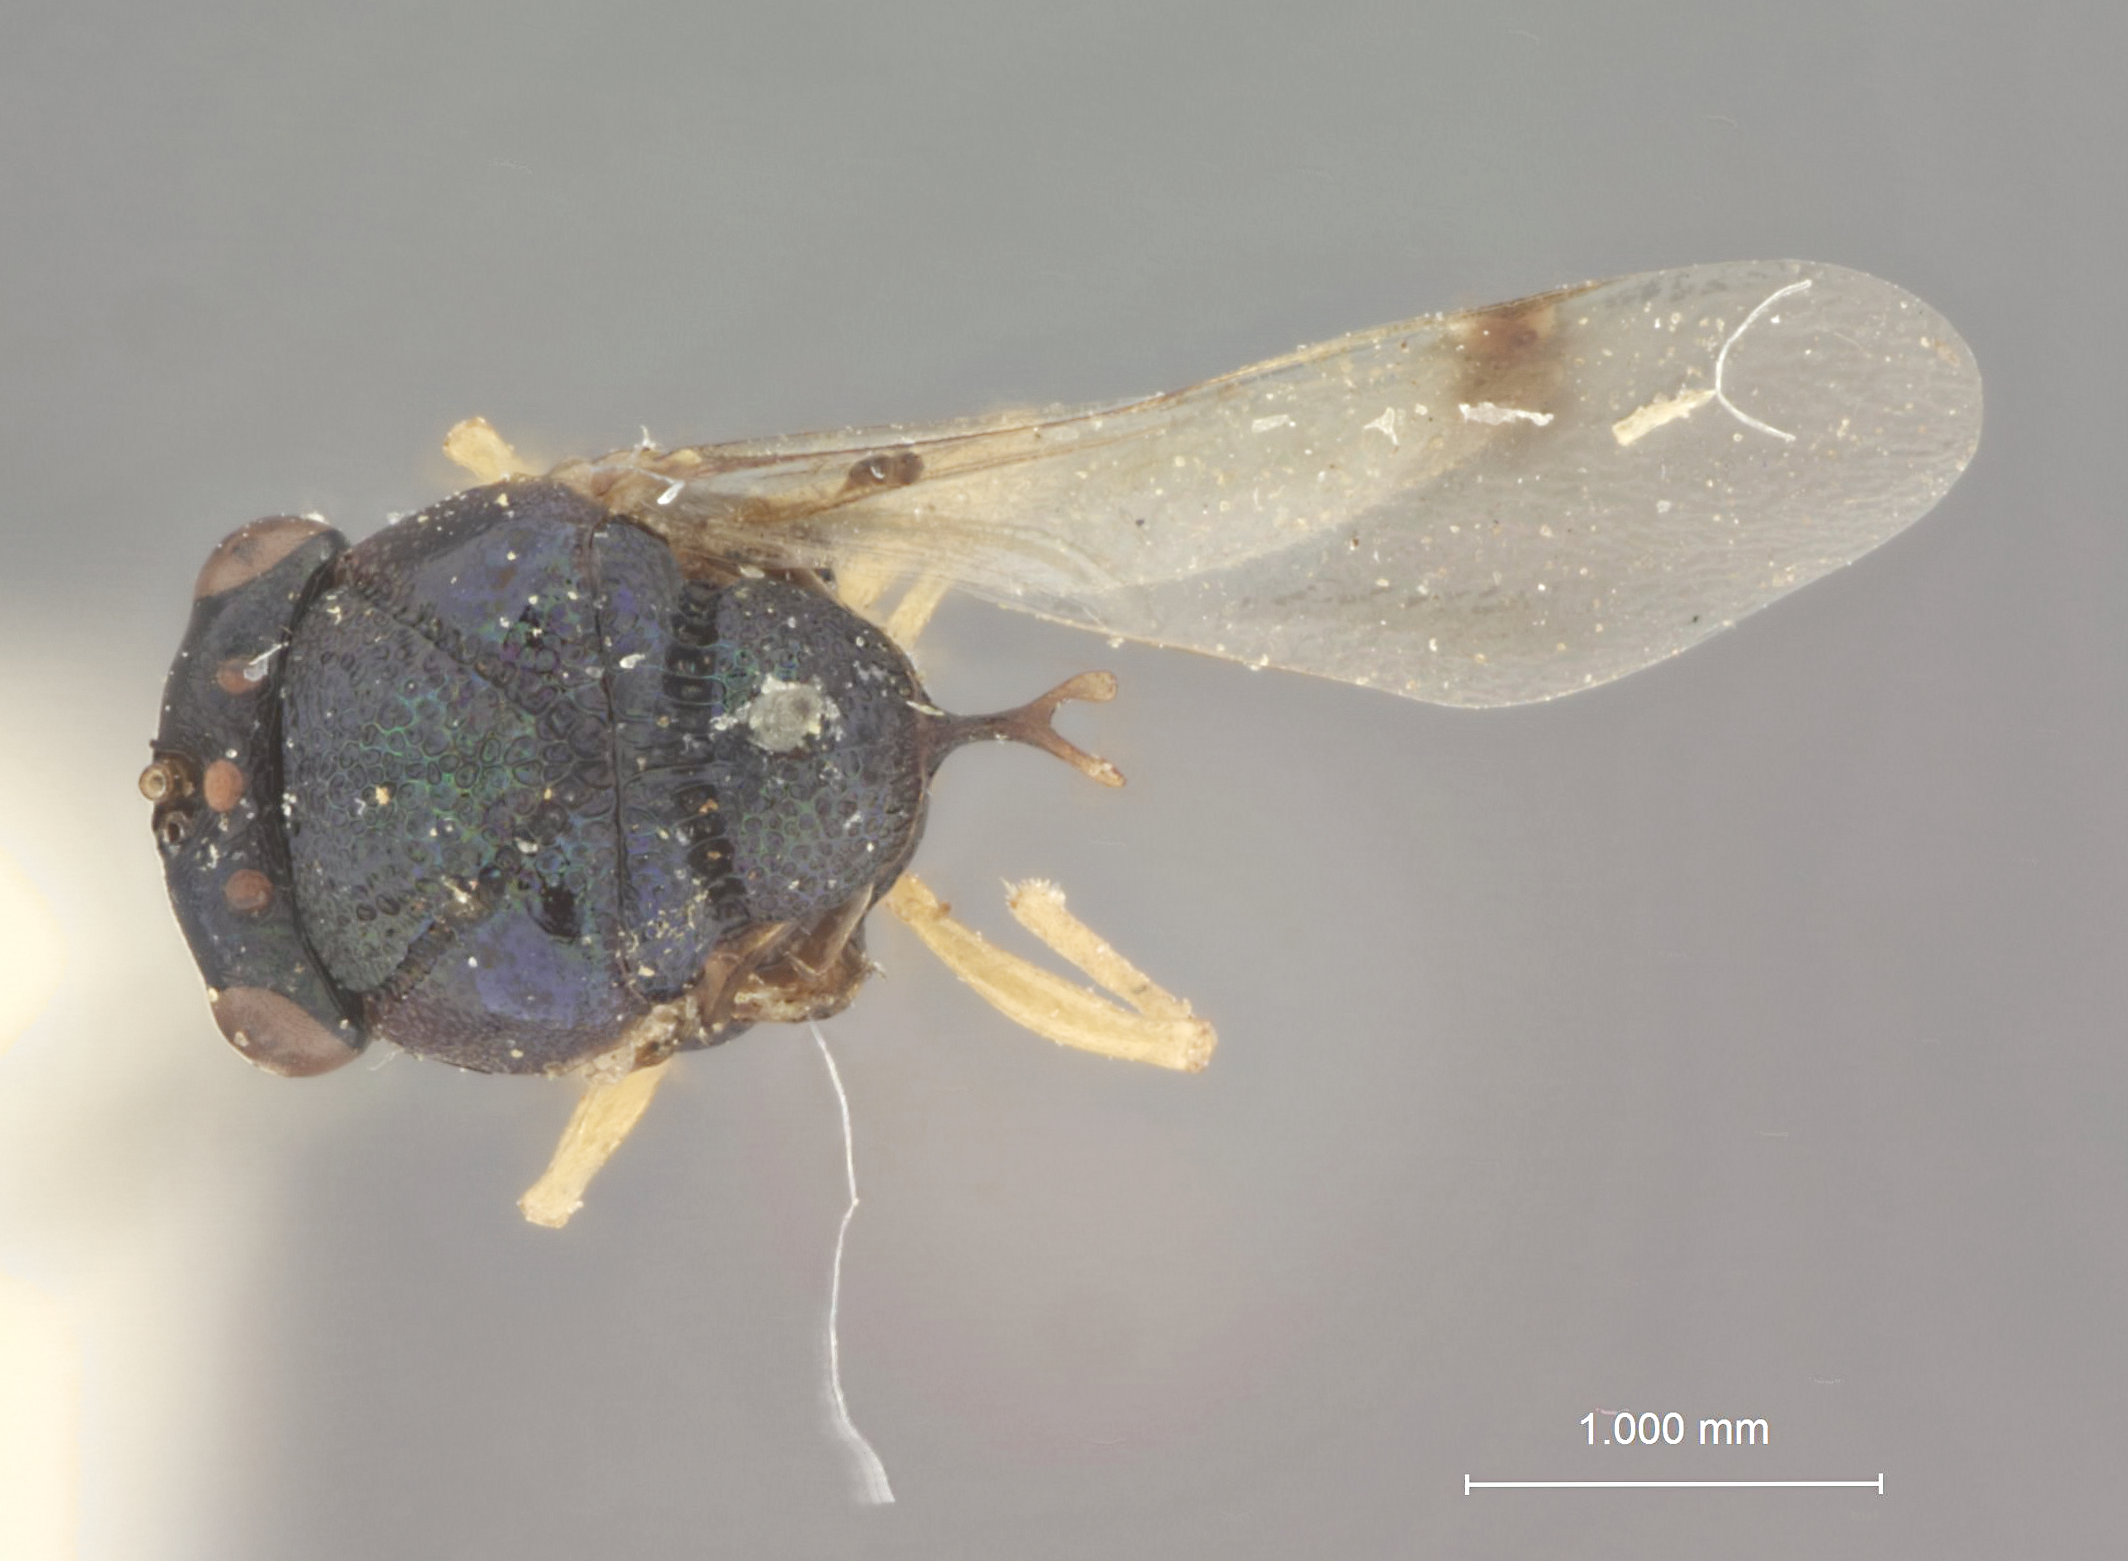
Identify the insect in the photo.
Arretocera tanjorensis
